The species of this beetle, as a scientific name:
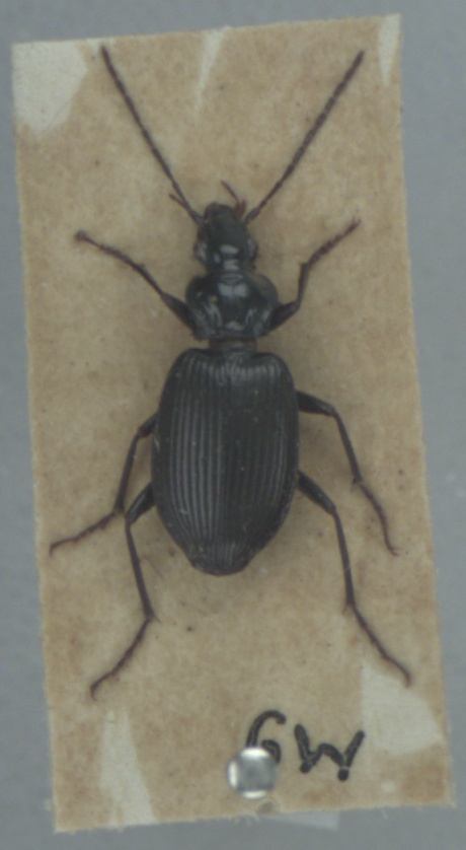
Platynus assimilis
